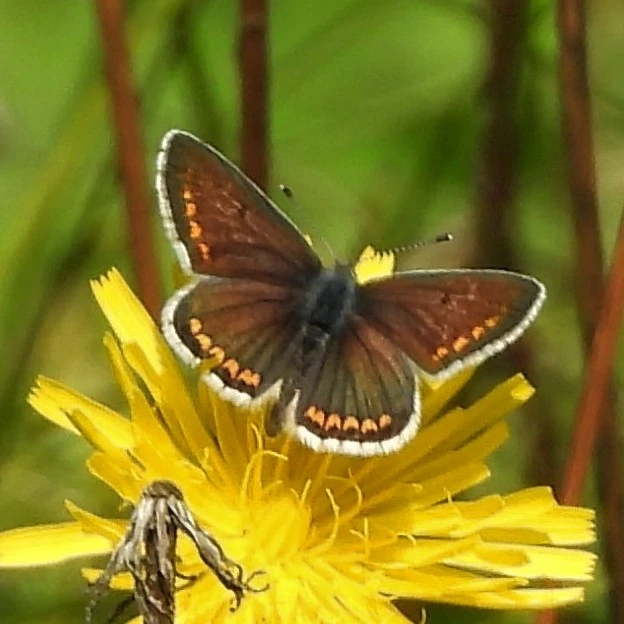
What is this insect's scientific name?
Aricia agestis/artaxerxes
